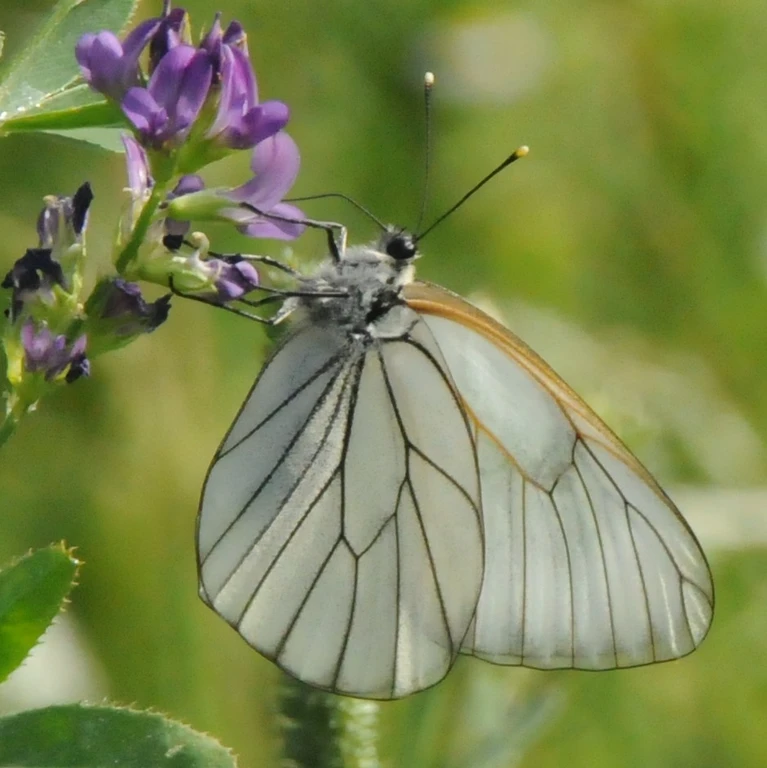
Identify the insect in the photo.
Aporia crataegi
